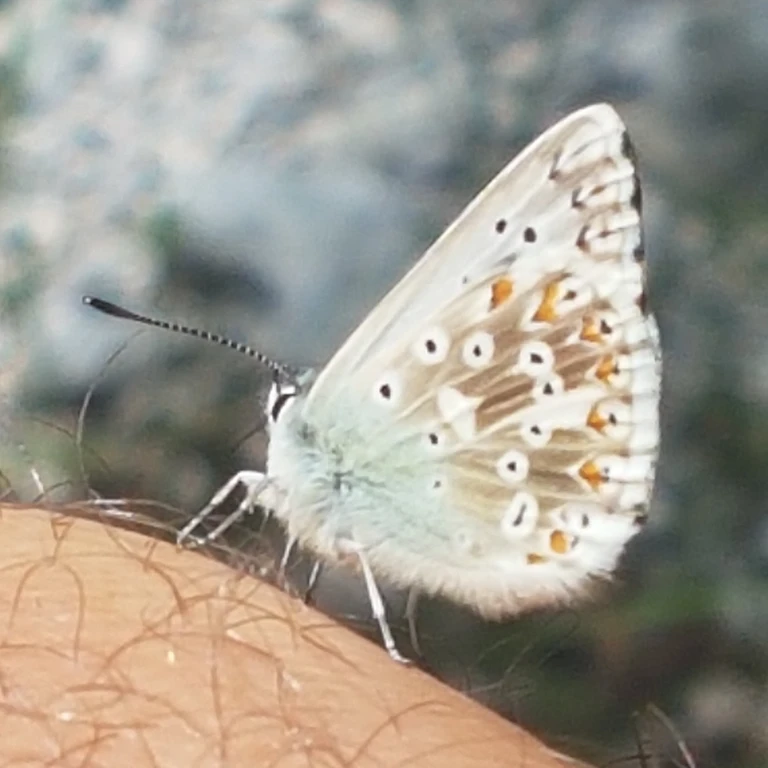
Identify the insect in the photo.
Lysandra coridon
